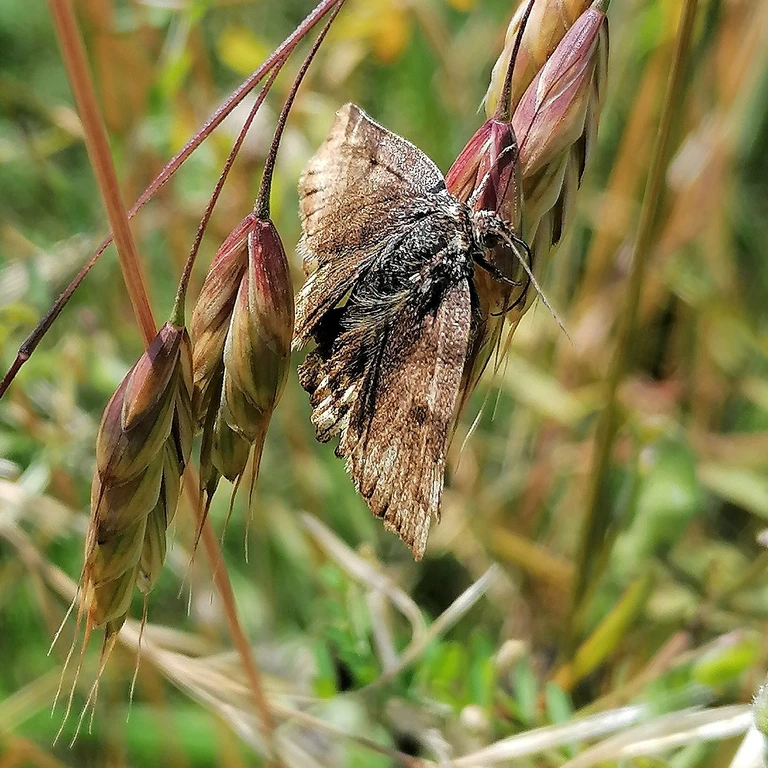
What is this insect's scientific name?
Euclidia glyphica
